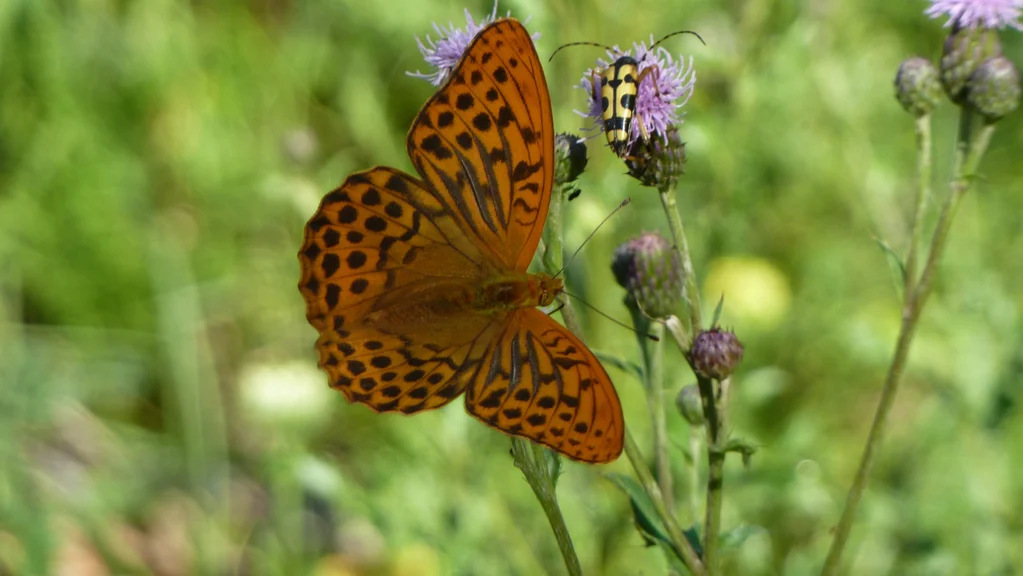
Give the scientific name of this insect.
Argynnis paphia
